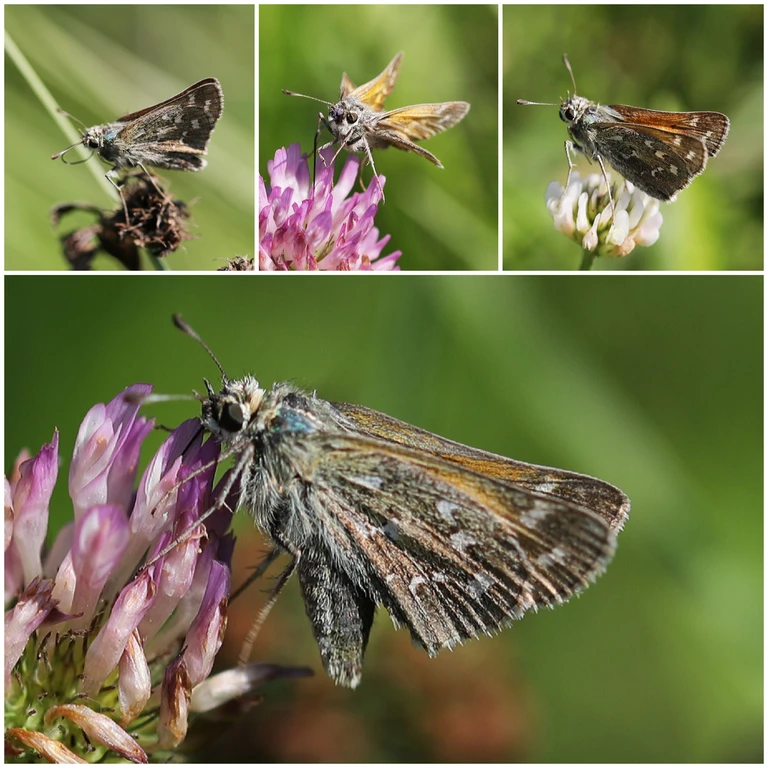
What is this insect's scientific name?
Hesperia comma
